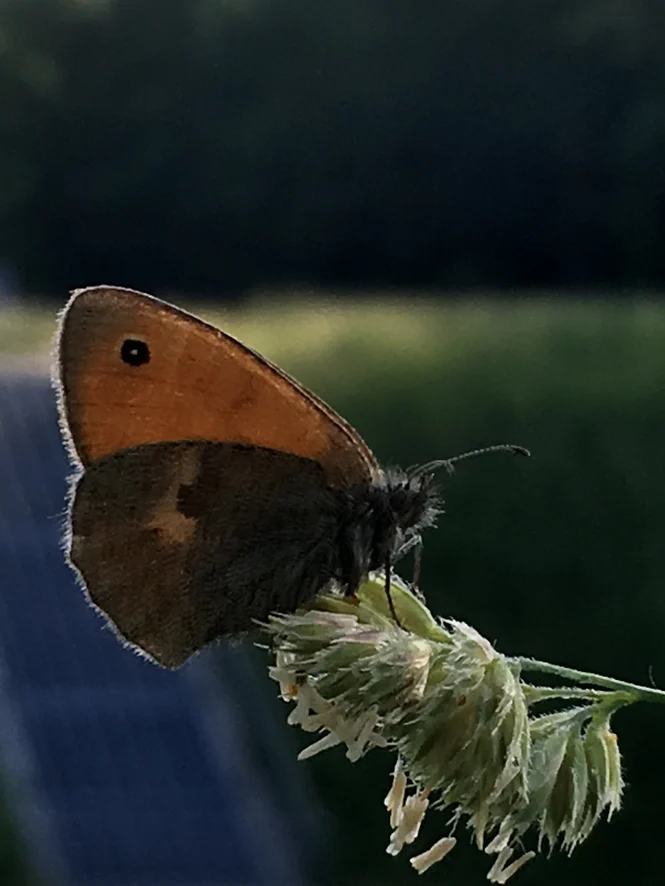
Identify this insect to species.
Coenonympha pamphilus
